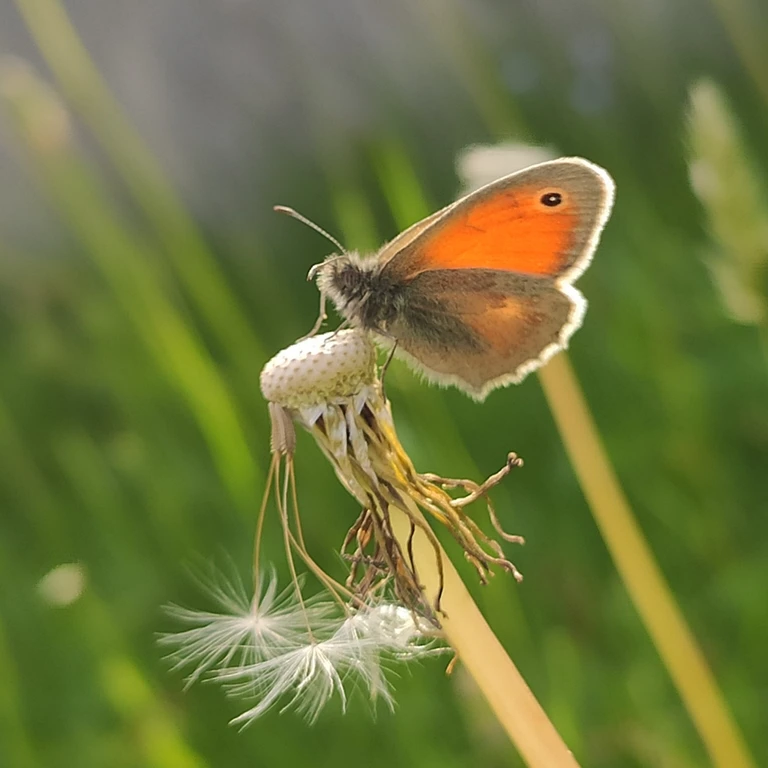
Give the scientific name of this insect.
Coenonympha pamphilus
